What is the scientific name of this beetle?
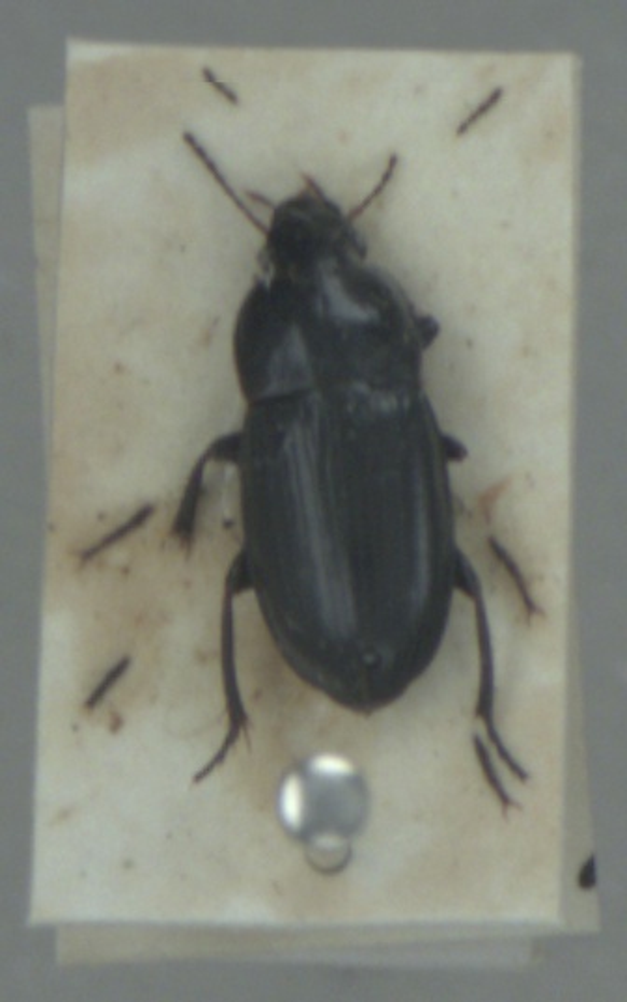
Harpalus anxius
